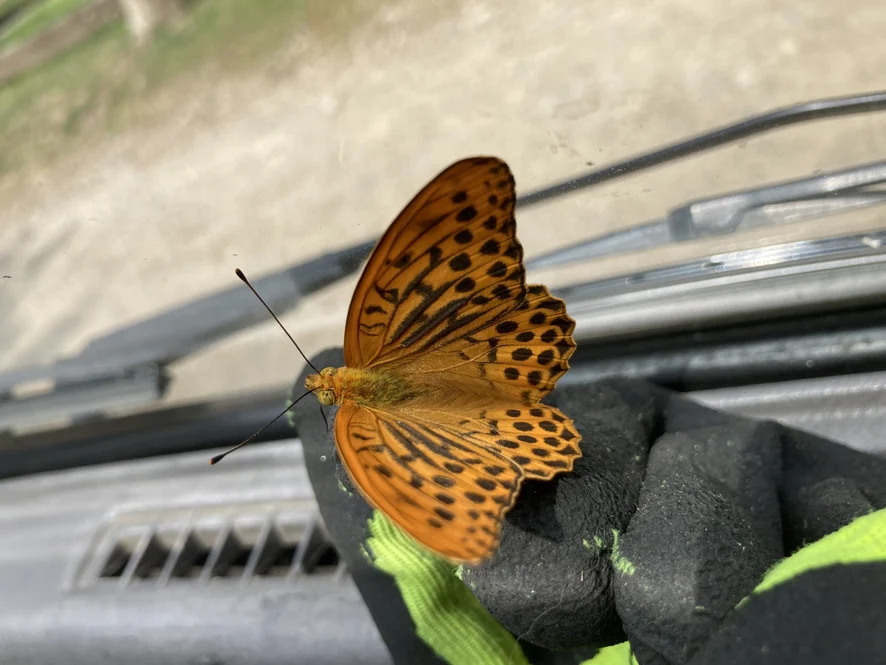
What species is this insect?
Argynnis paphia
